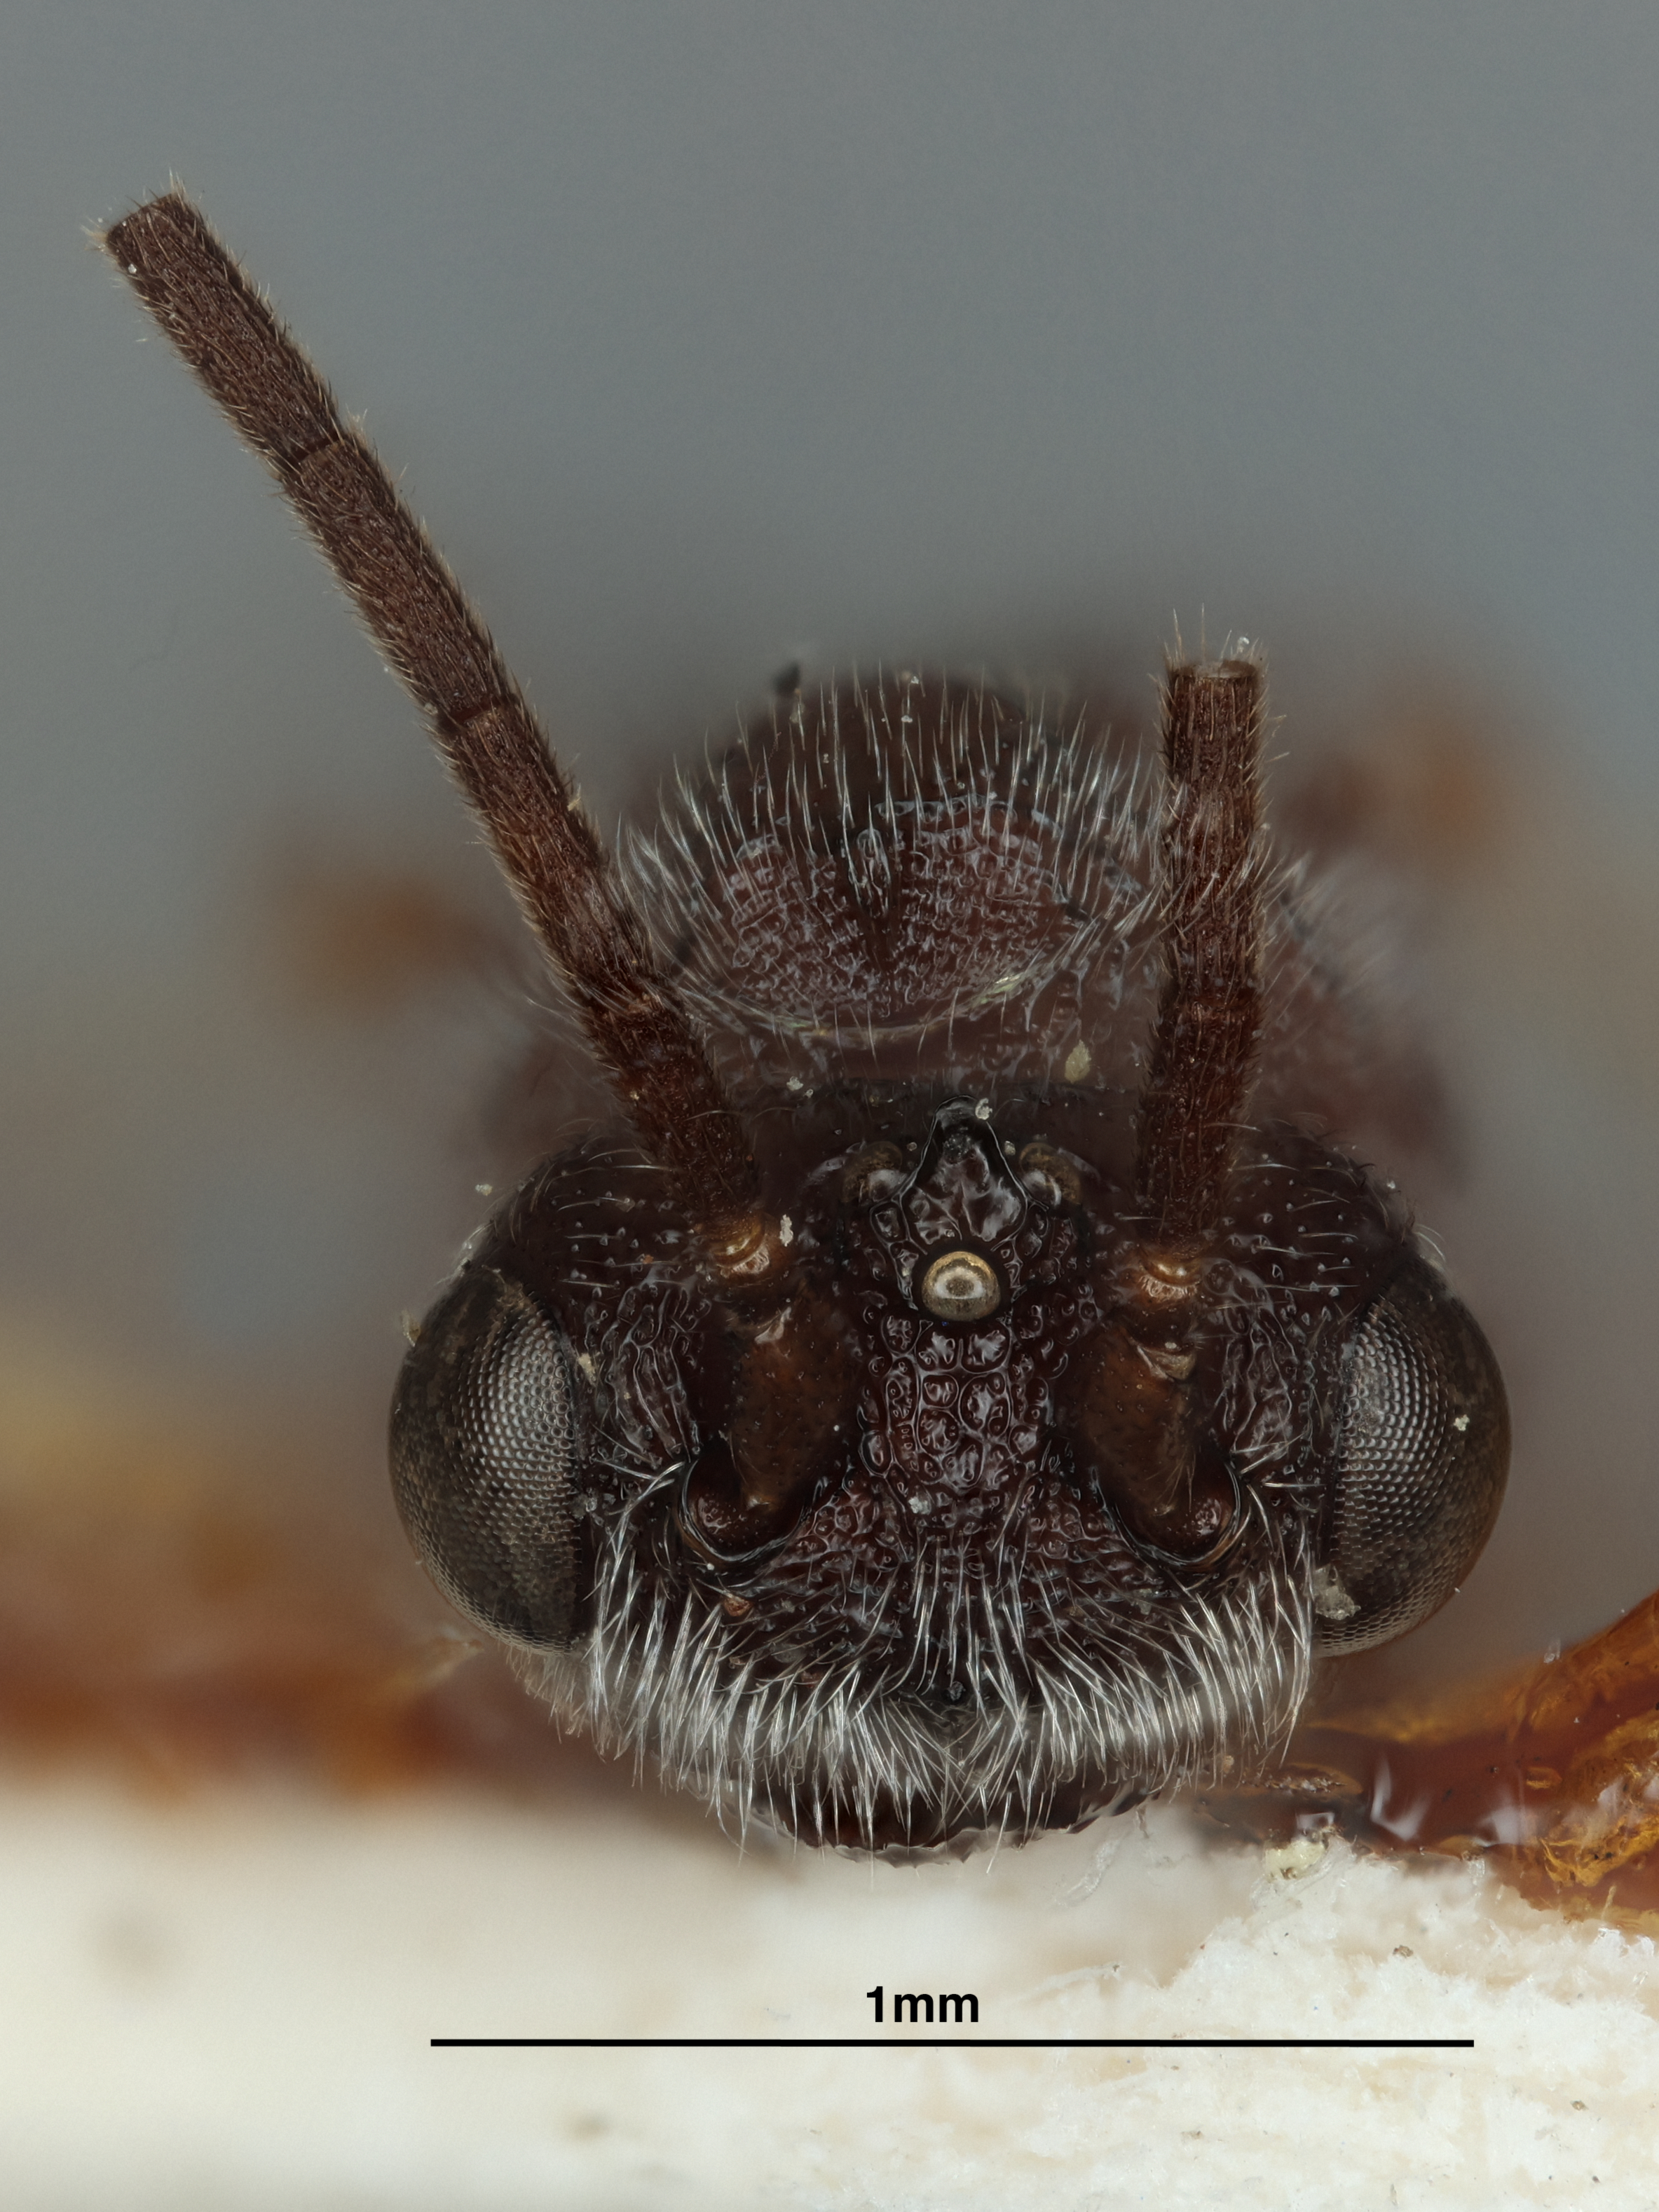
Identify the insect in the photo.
Urosigalphus rubidus
